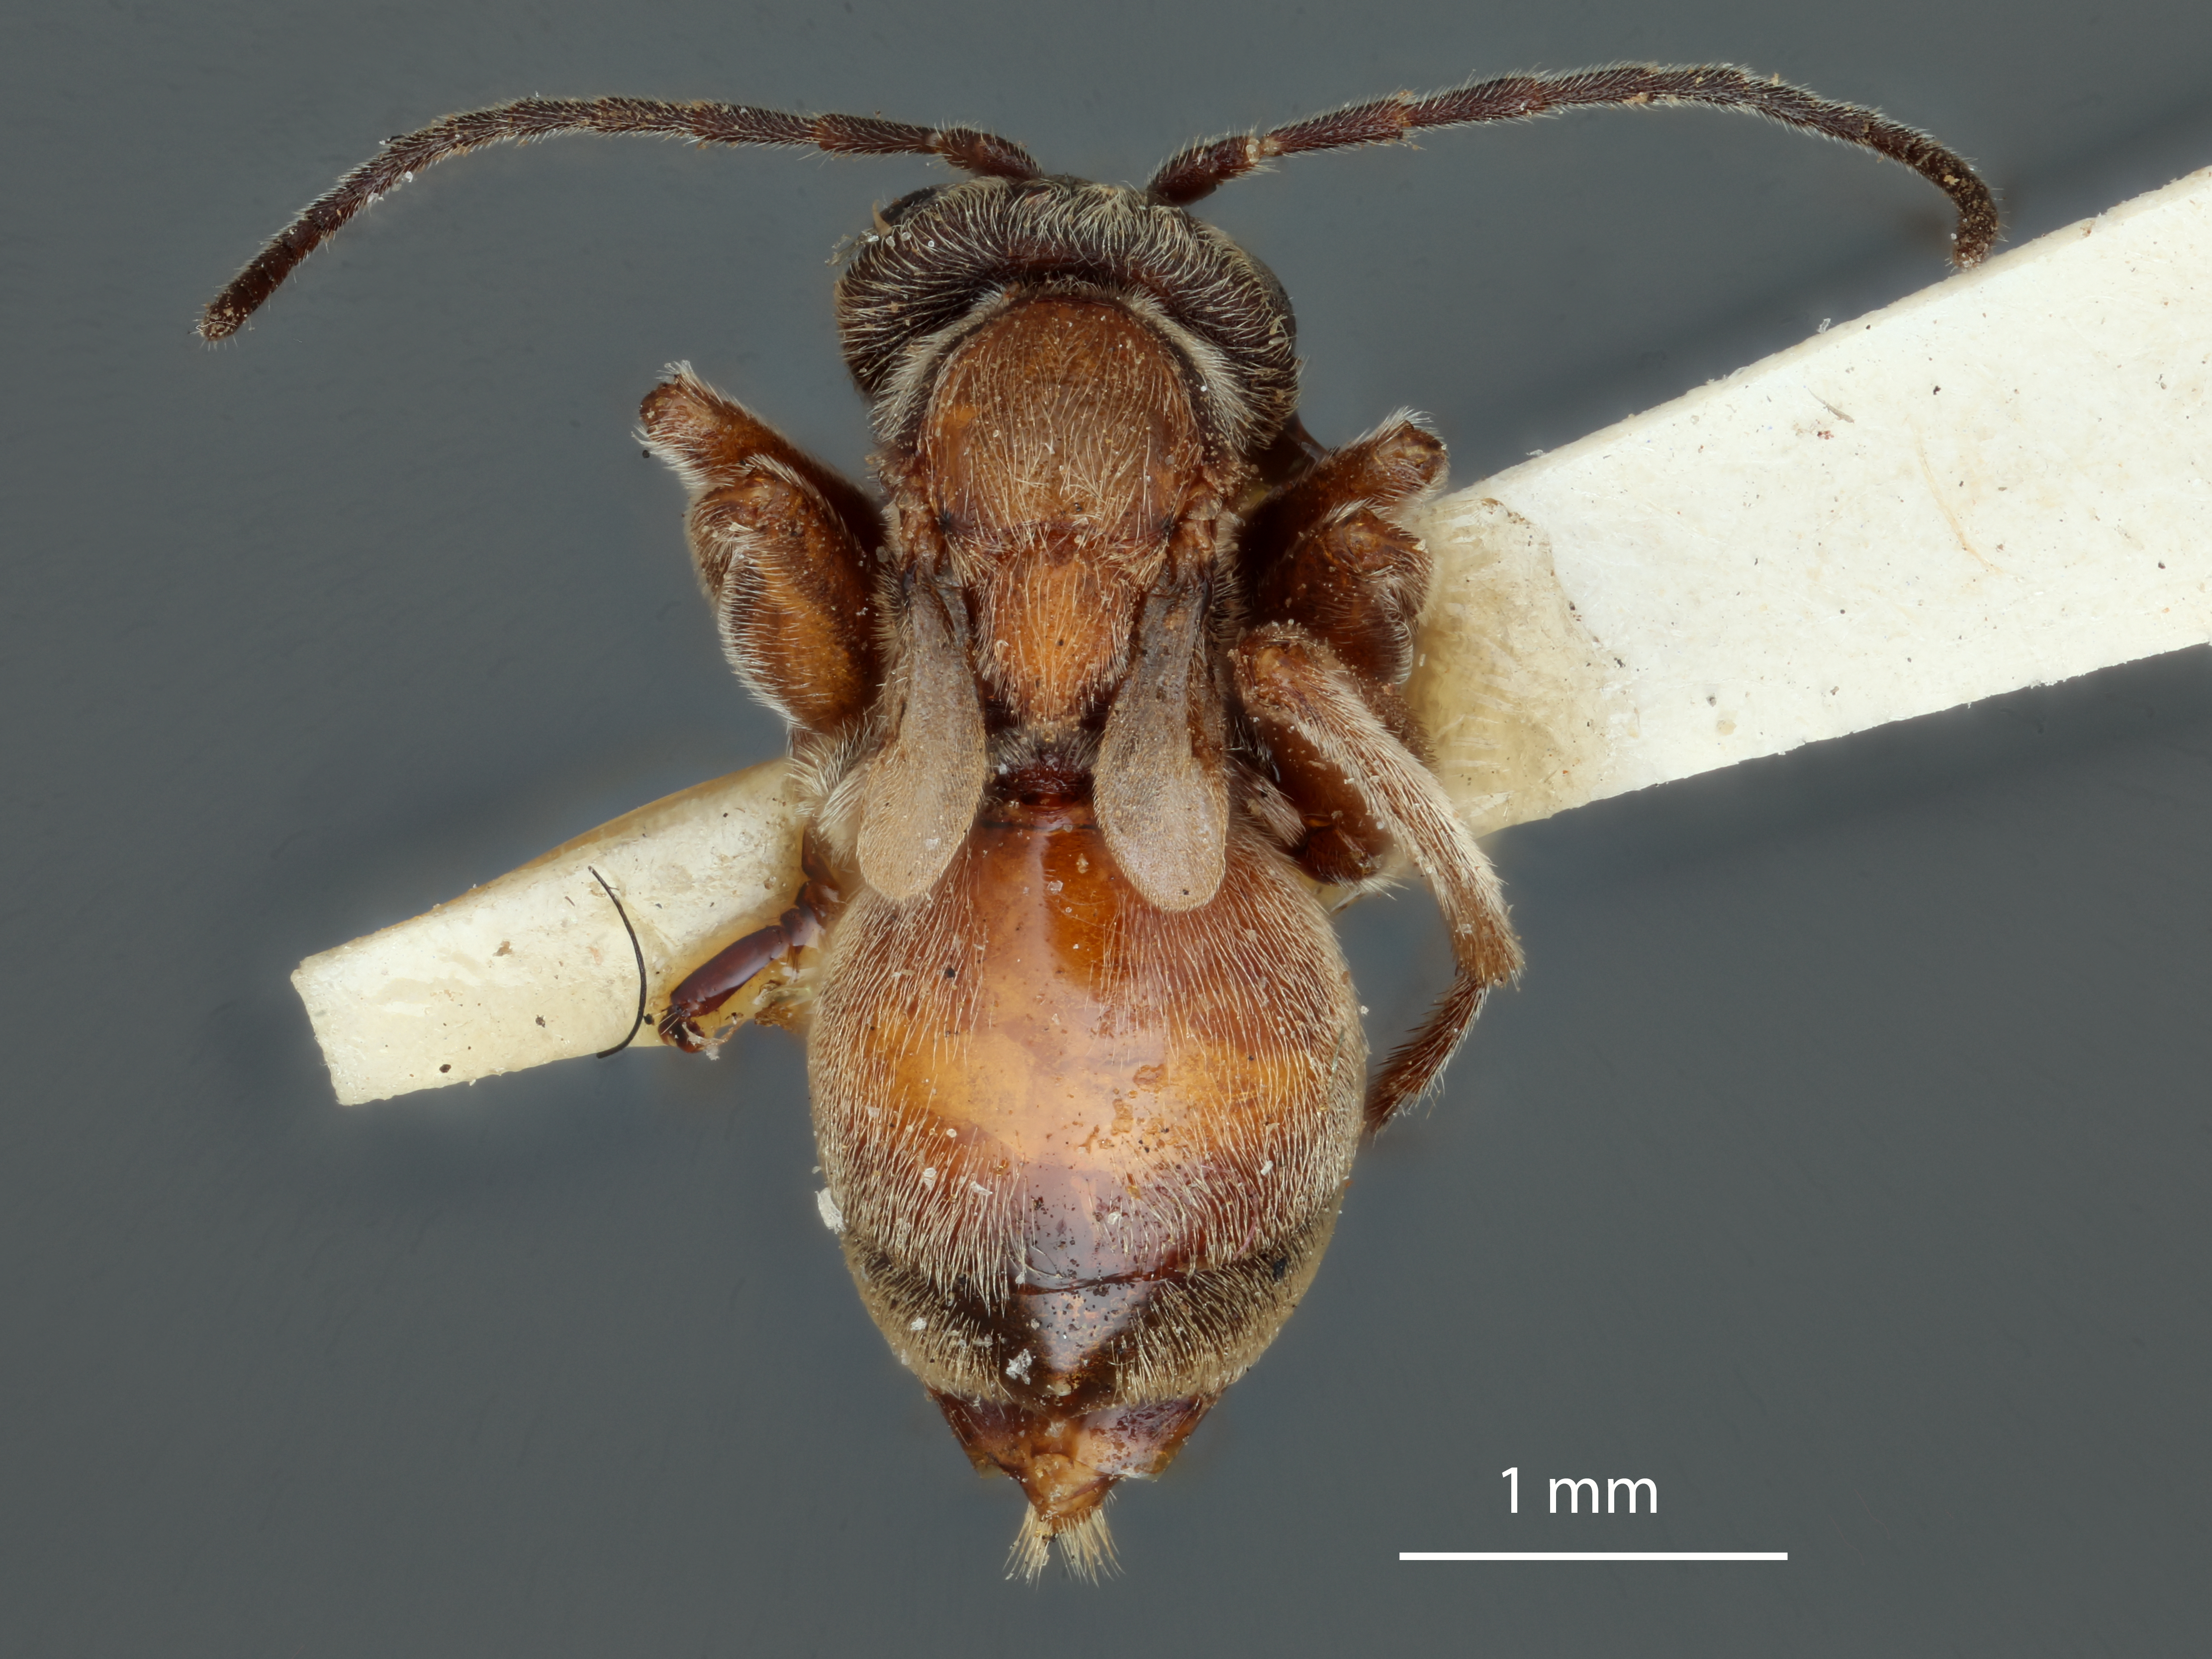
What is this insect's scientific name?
Acraspis villosus
